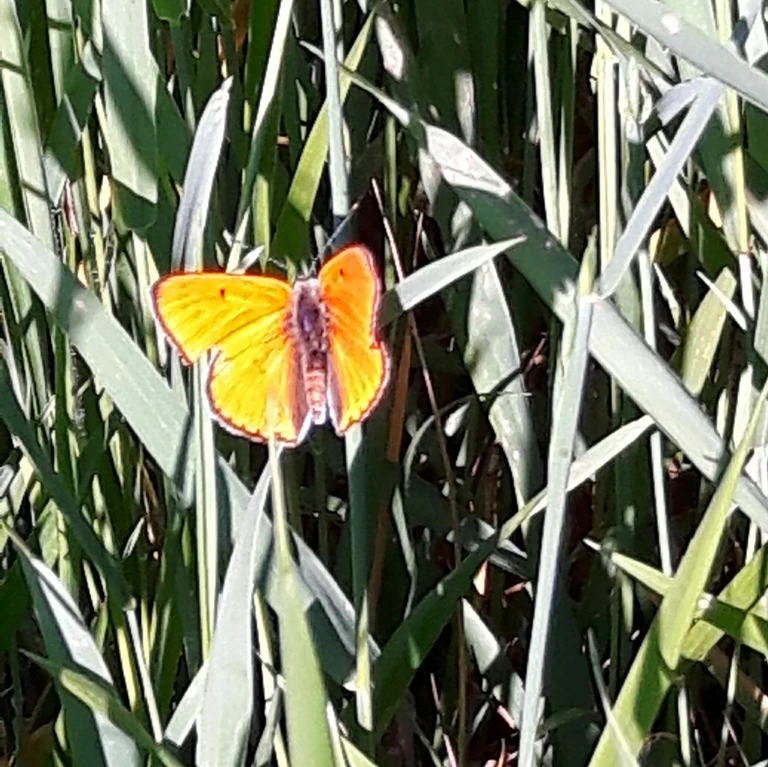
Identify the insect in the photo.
Lycaena dispar
